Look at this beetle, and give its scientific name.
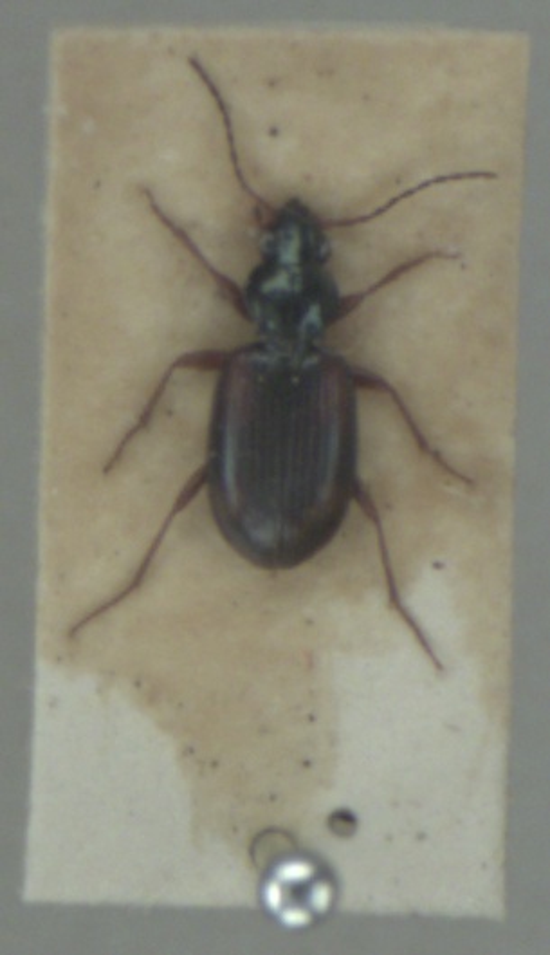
Bembidion tetracolum
